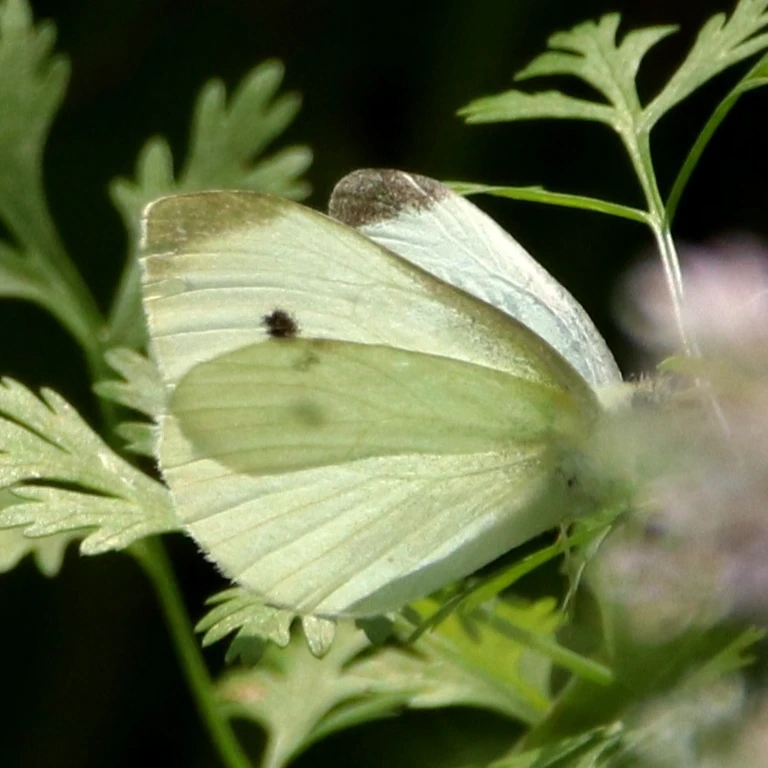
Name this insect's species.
Pieris rapae
